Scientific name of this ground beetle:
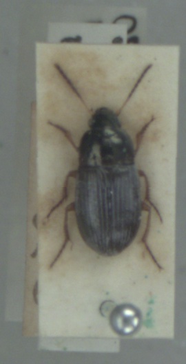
Amara anthobia
